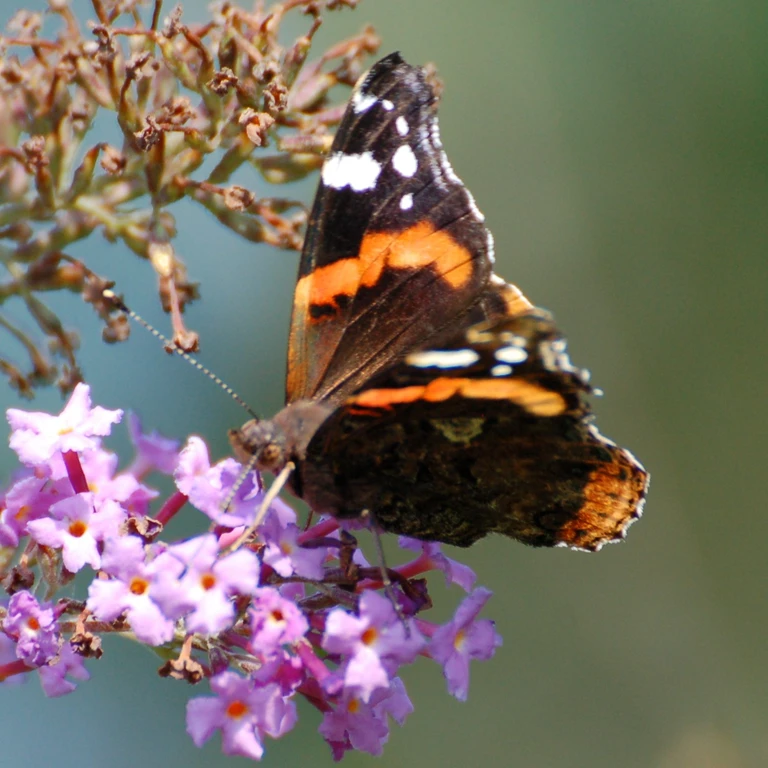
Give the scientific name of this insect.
Vanessa atalanta
